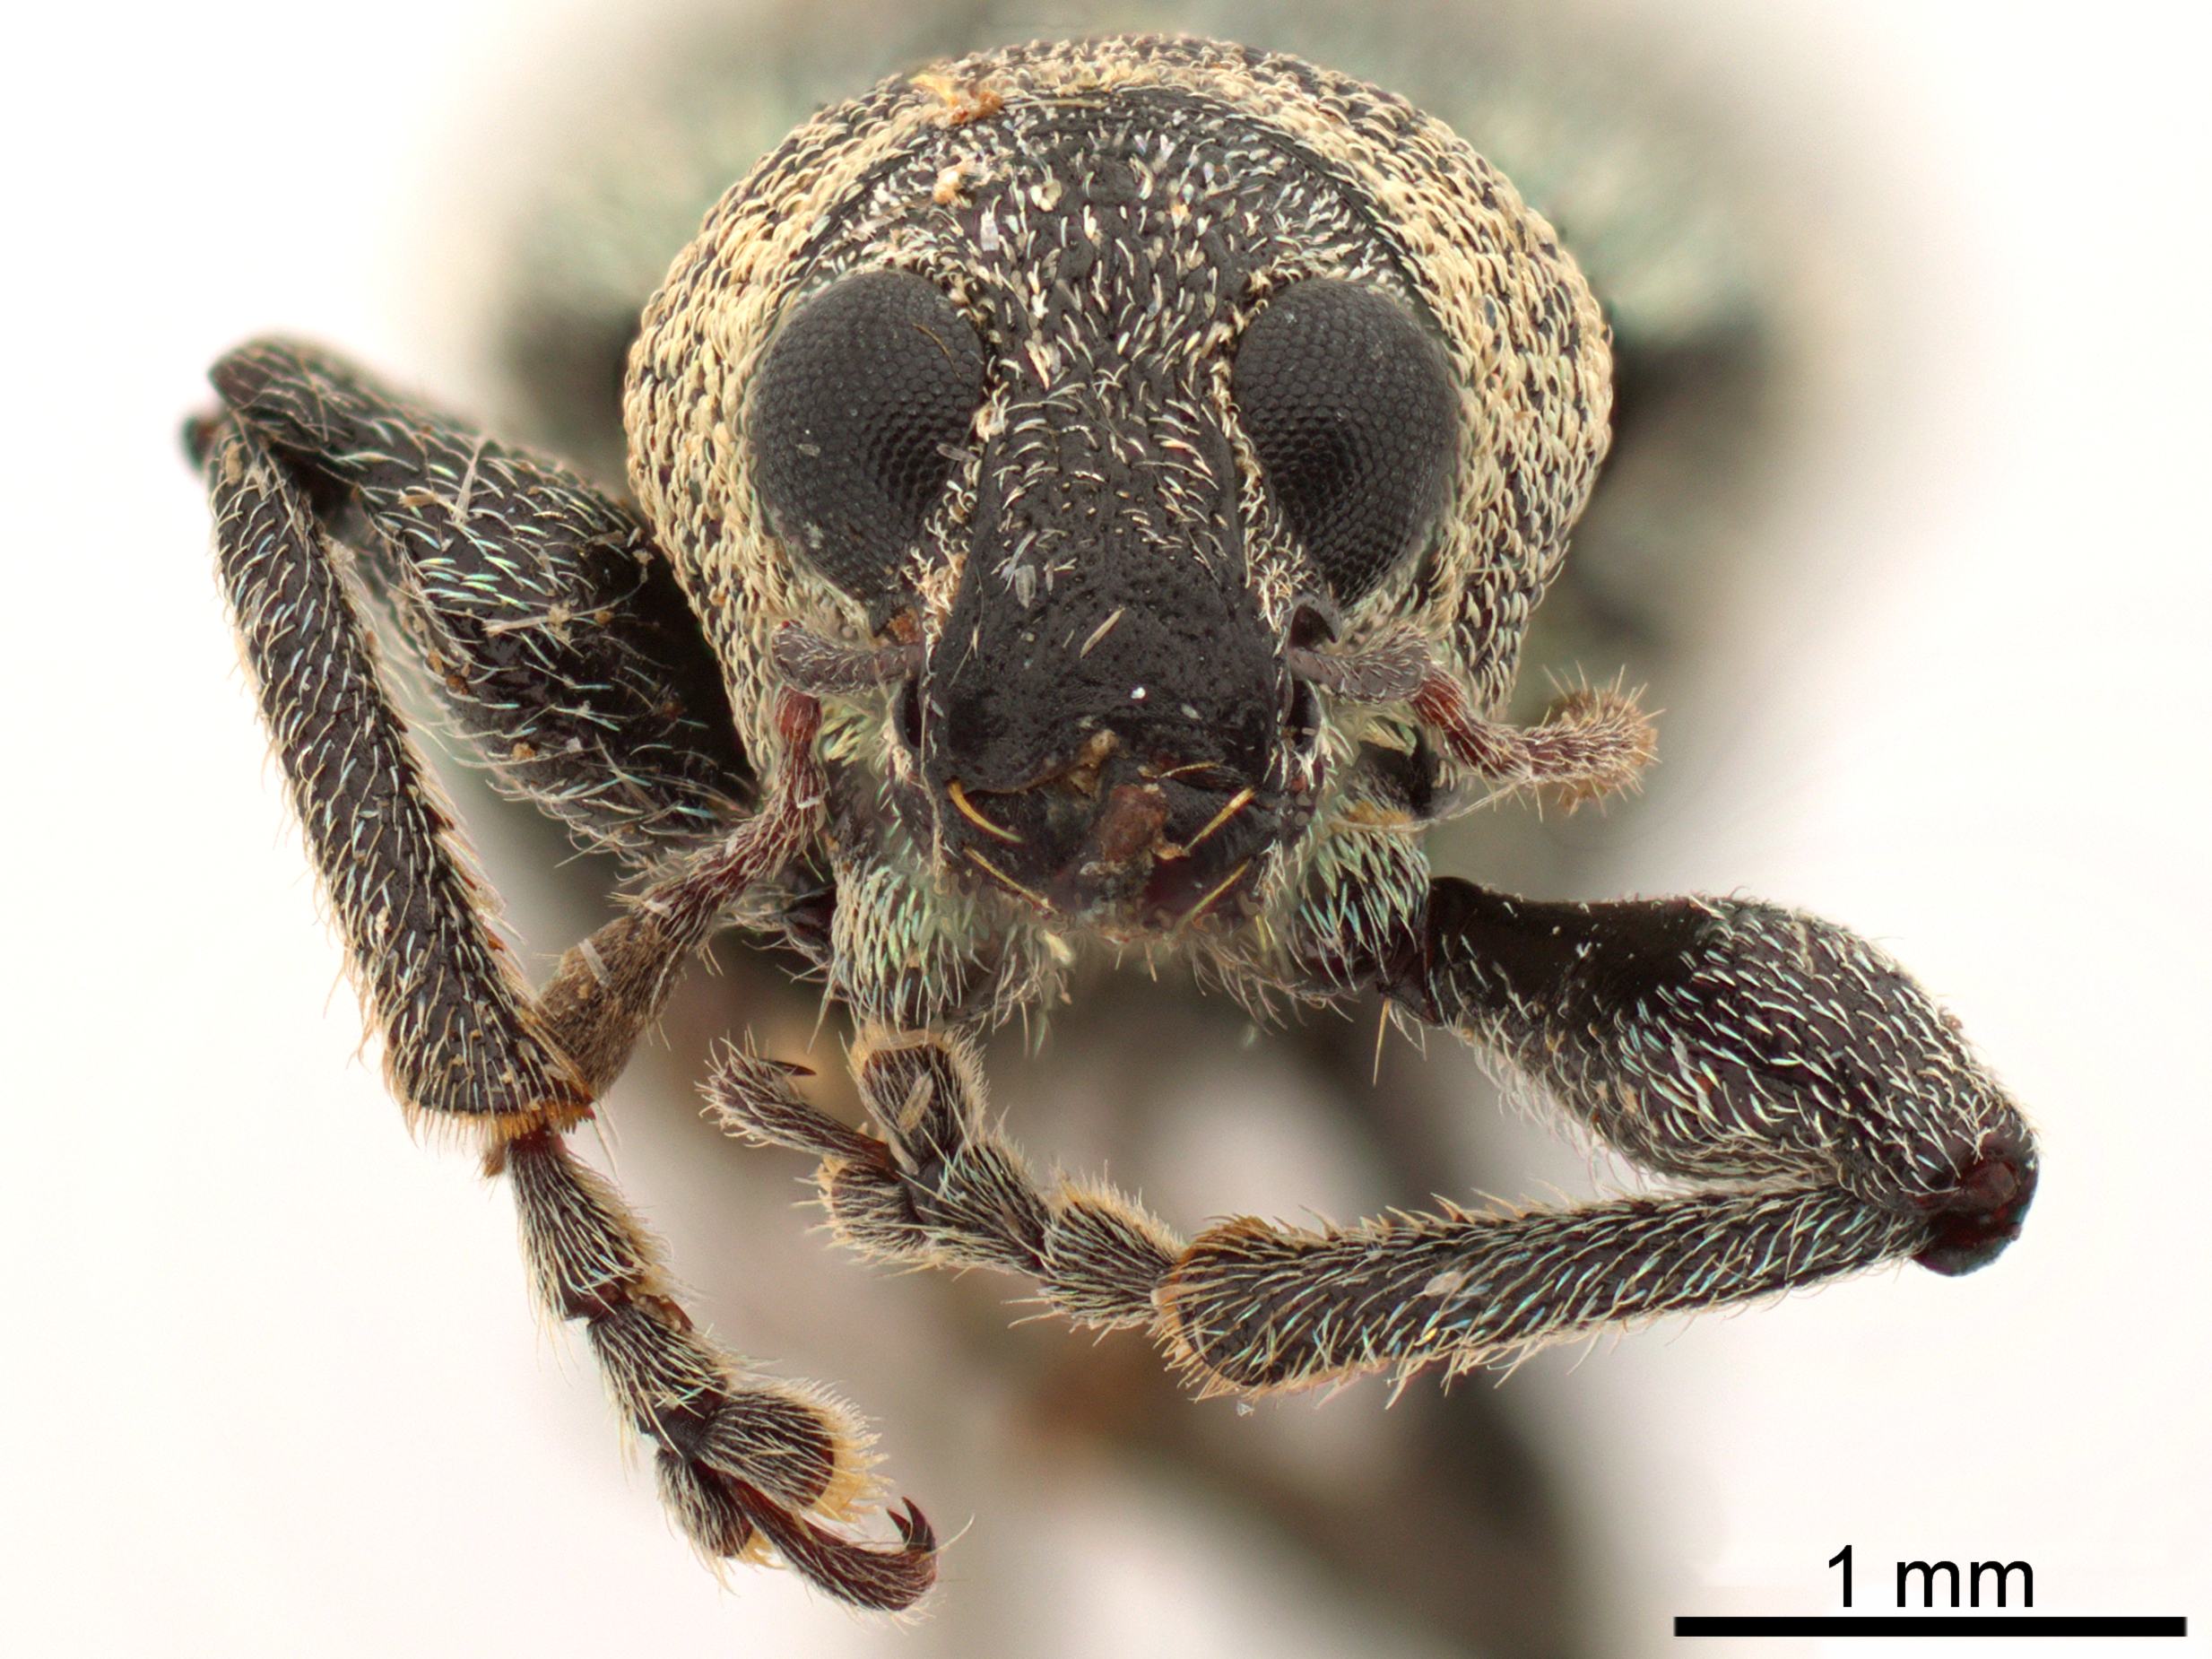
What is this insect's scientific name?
Cratopus viridisparsus
